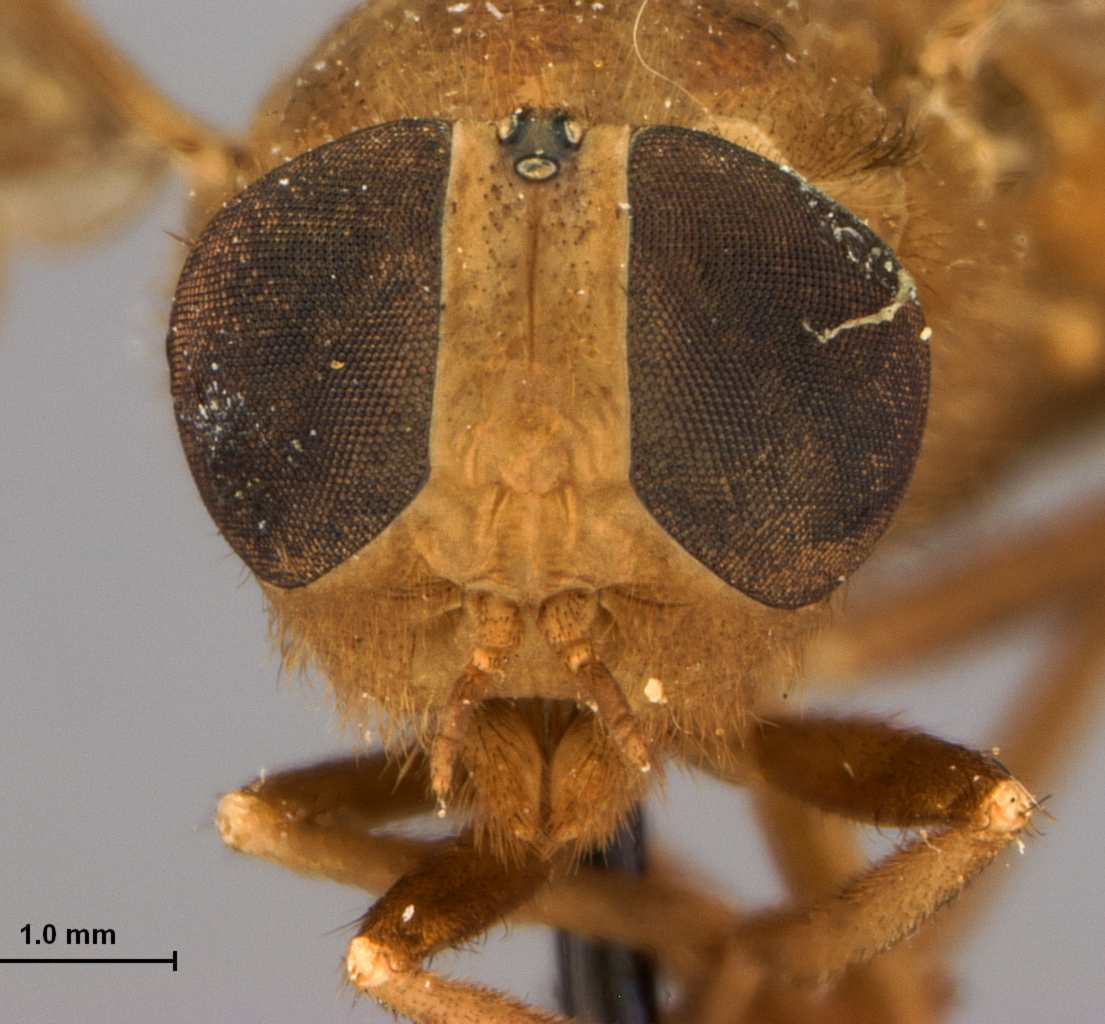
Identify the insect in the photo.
Merycomyia brunnea
